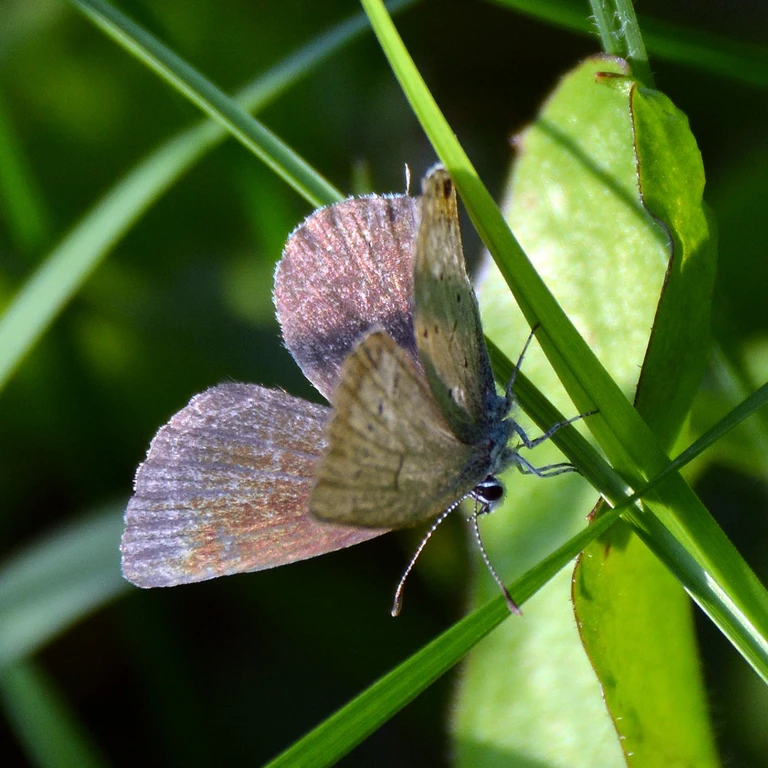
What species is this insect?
Cupido argiades (also Elkalyce argiades)
